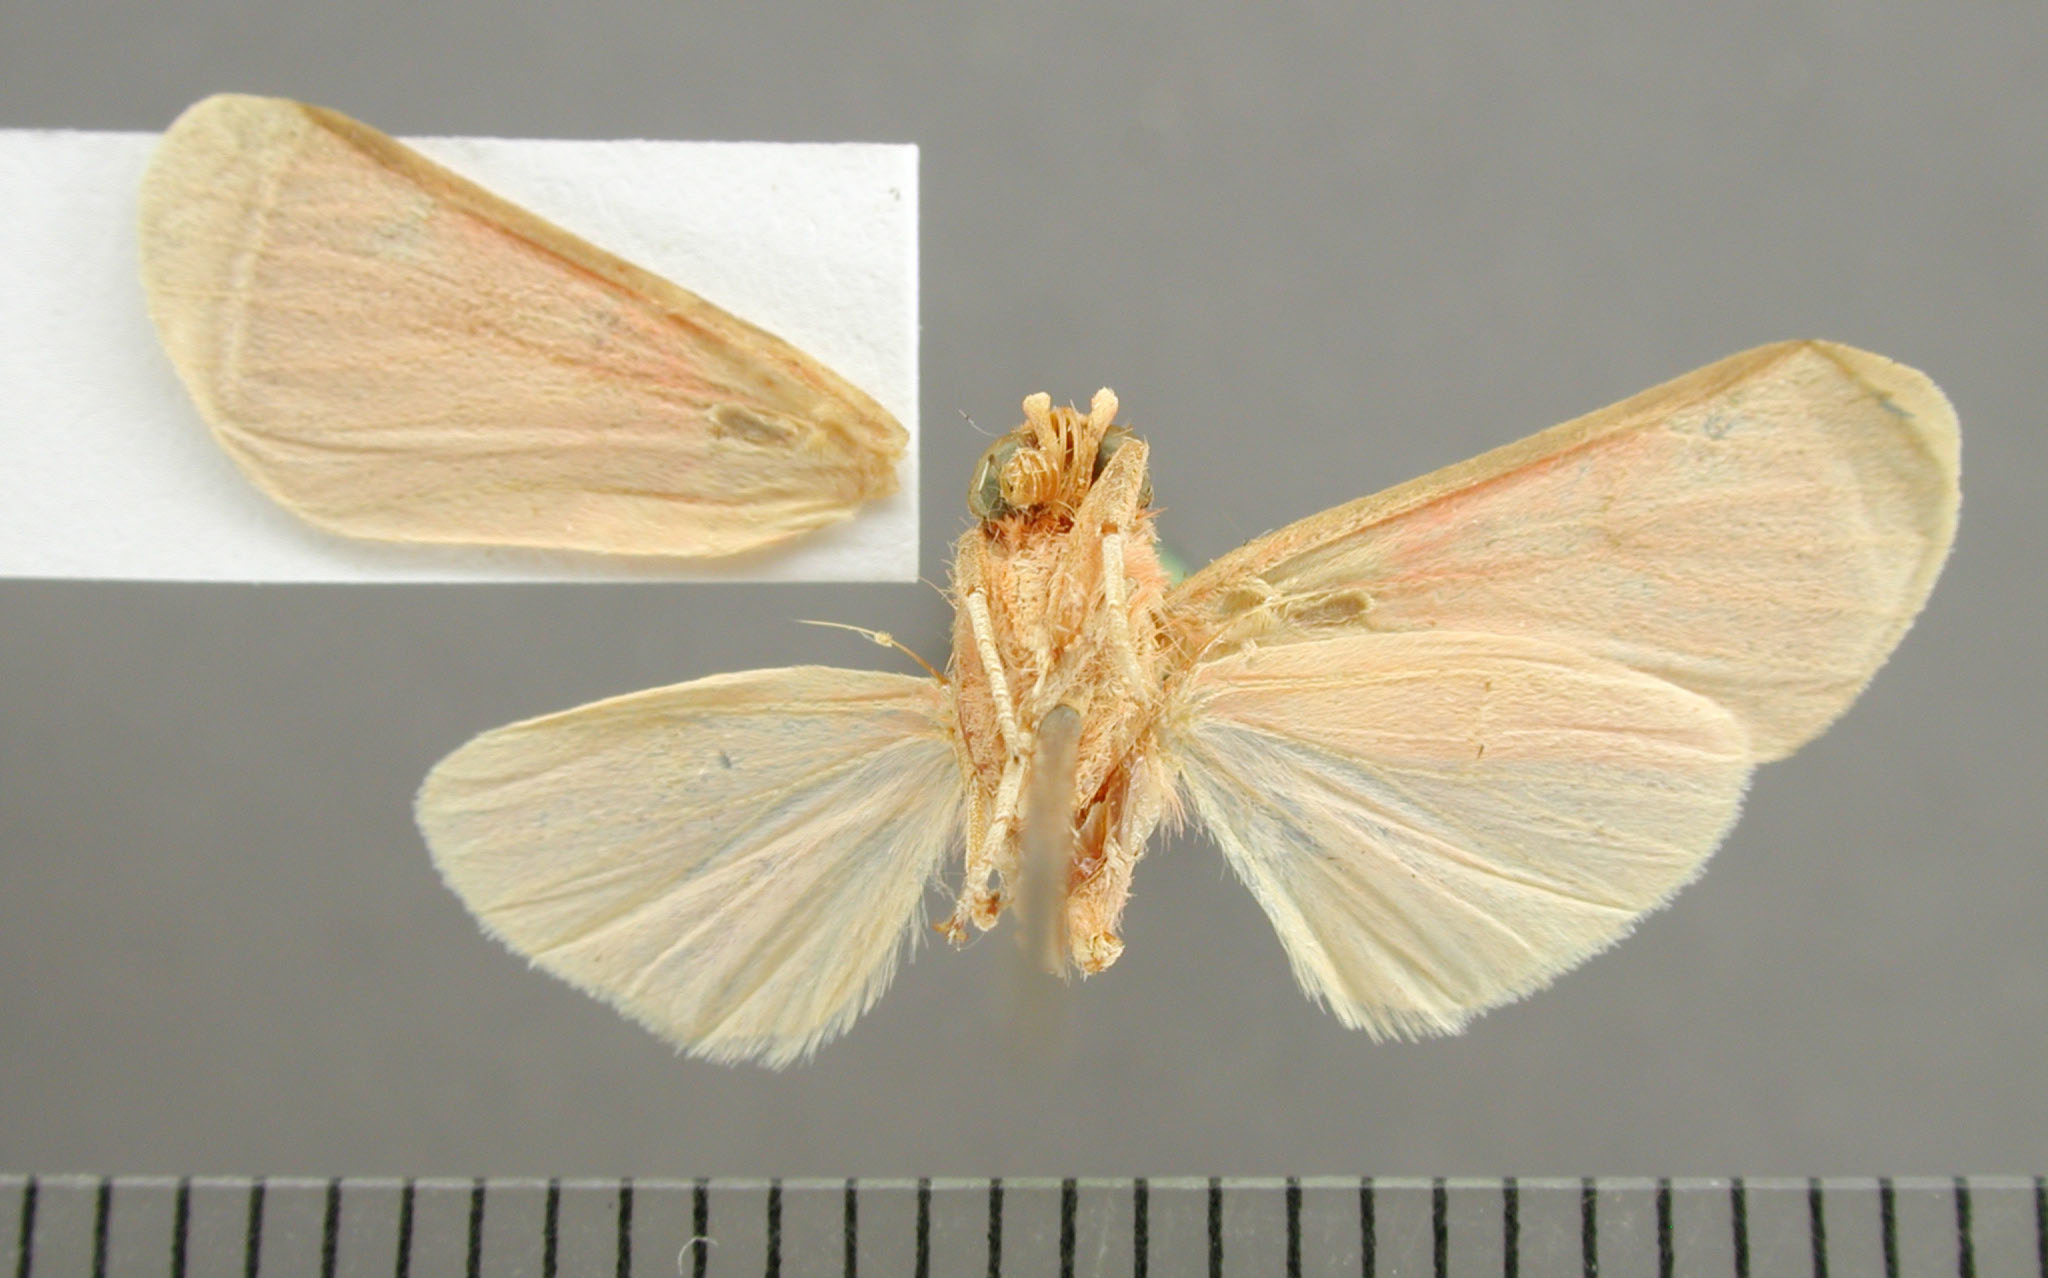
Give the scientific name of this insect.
Melese sixola
